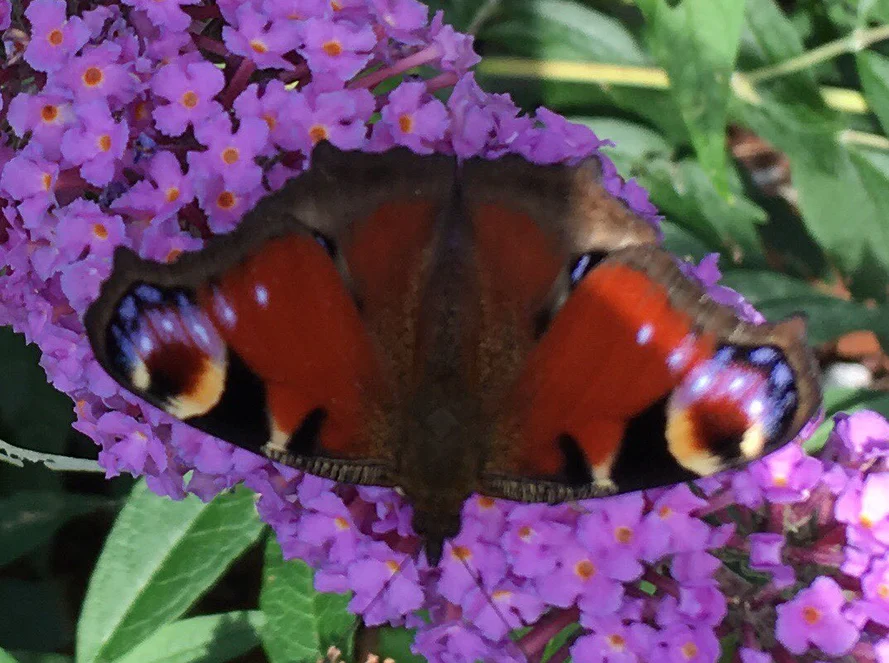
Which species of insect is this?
Aglais io
